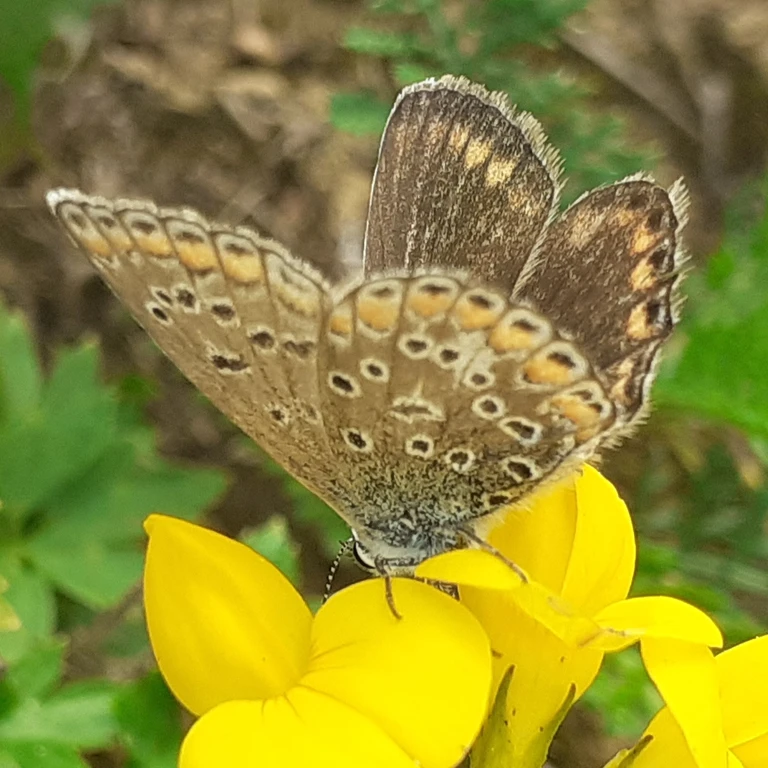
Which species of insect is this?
Polyommatus icarus
